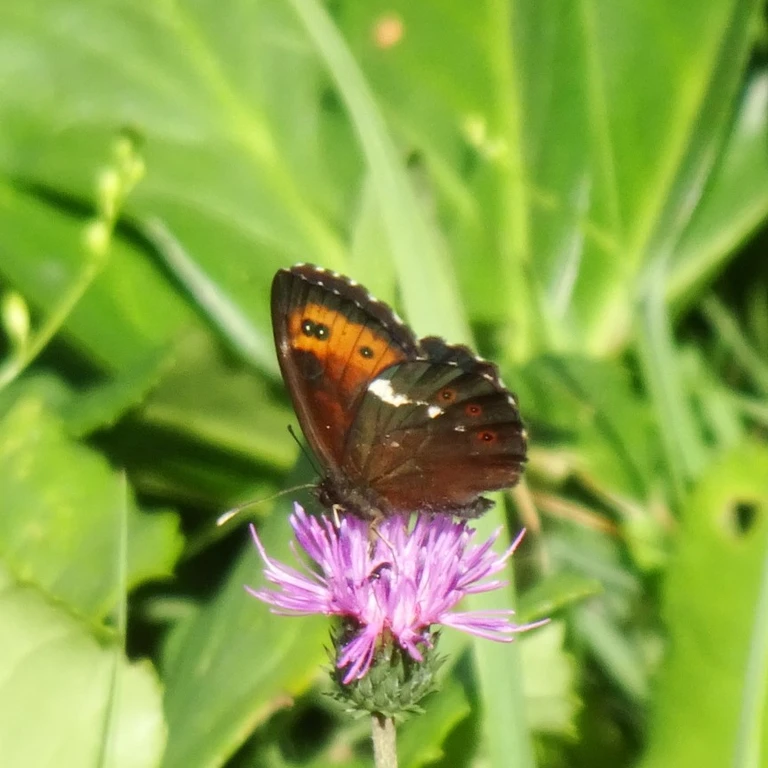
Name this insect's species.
Erebia ligea
